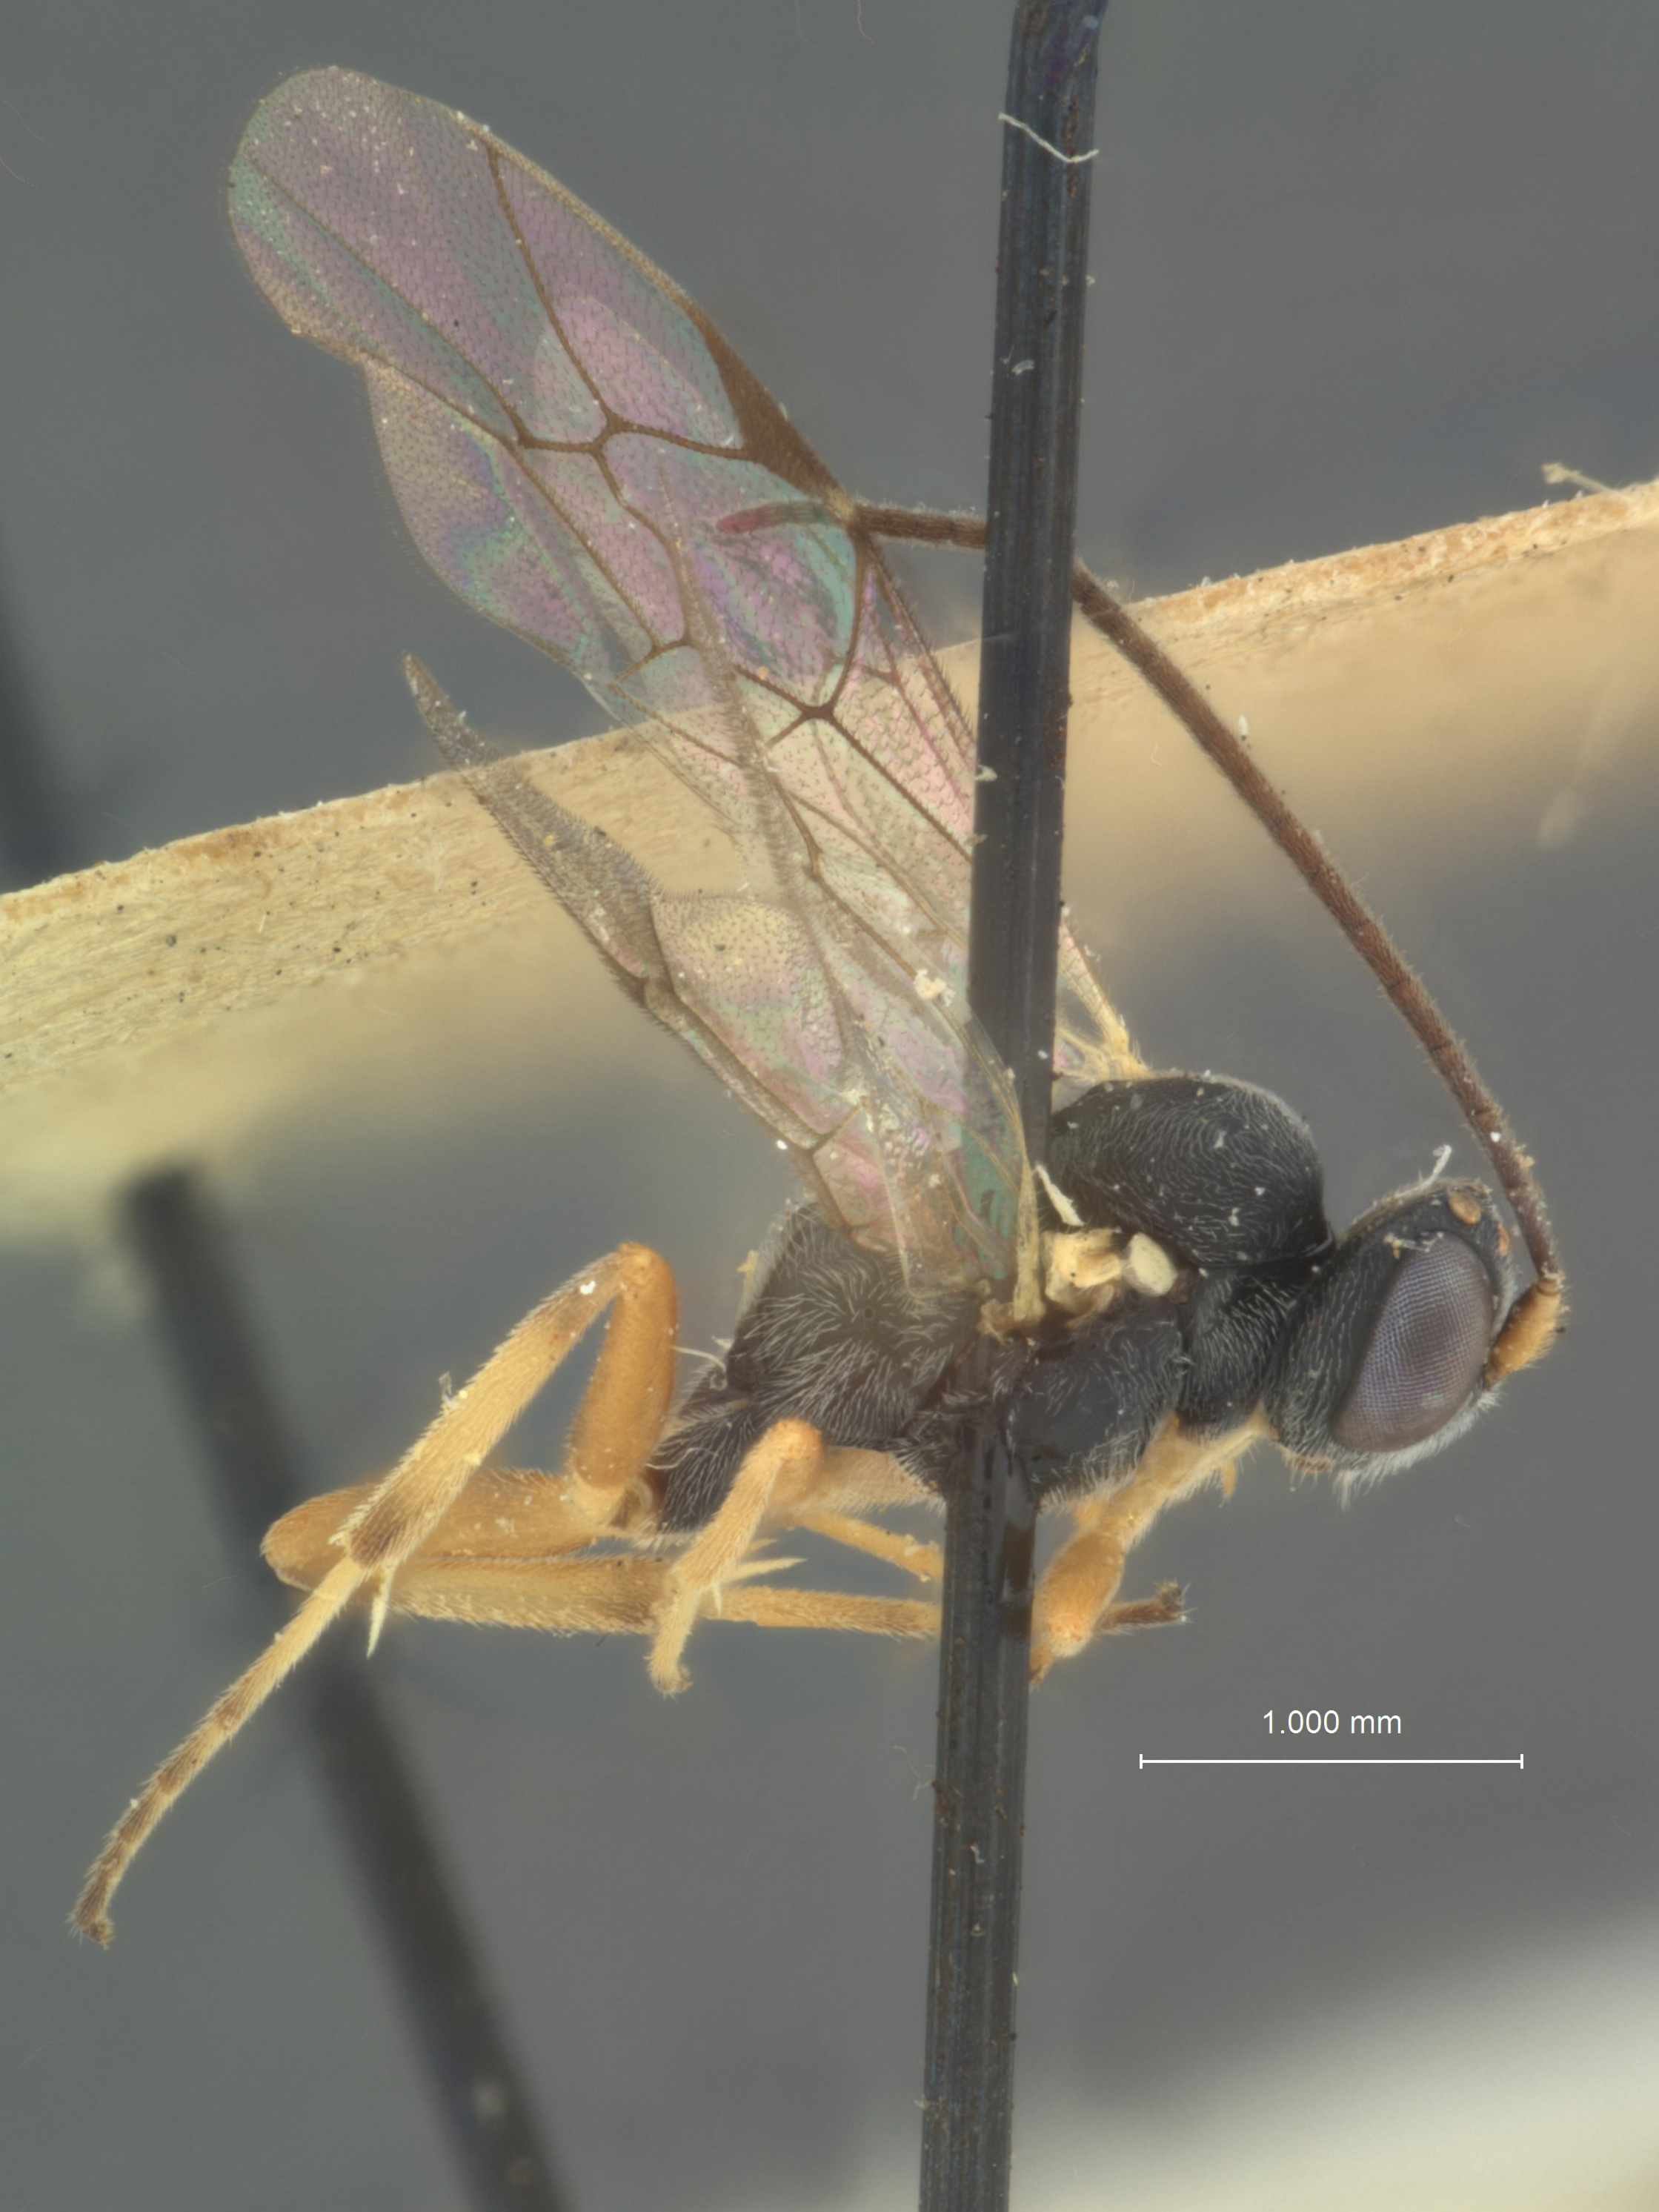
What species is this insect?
Thymaris slingerlandana
